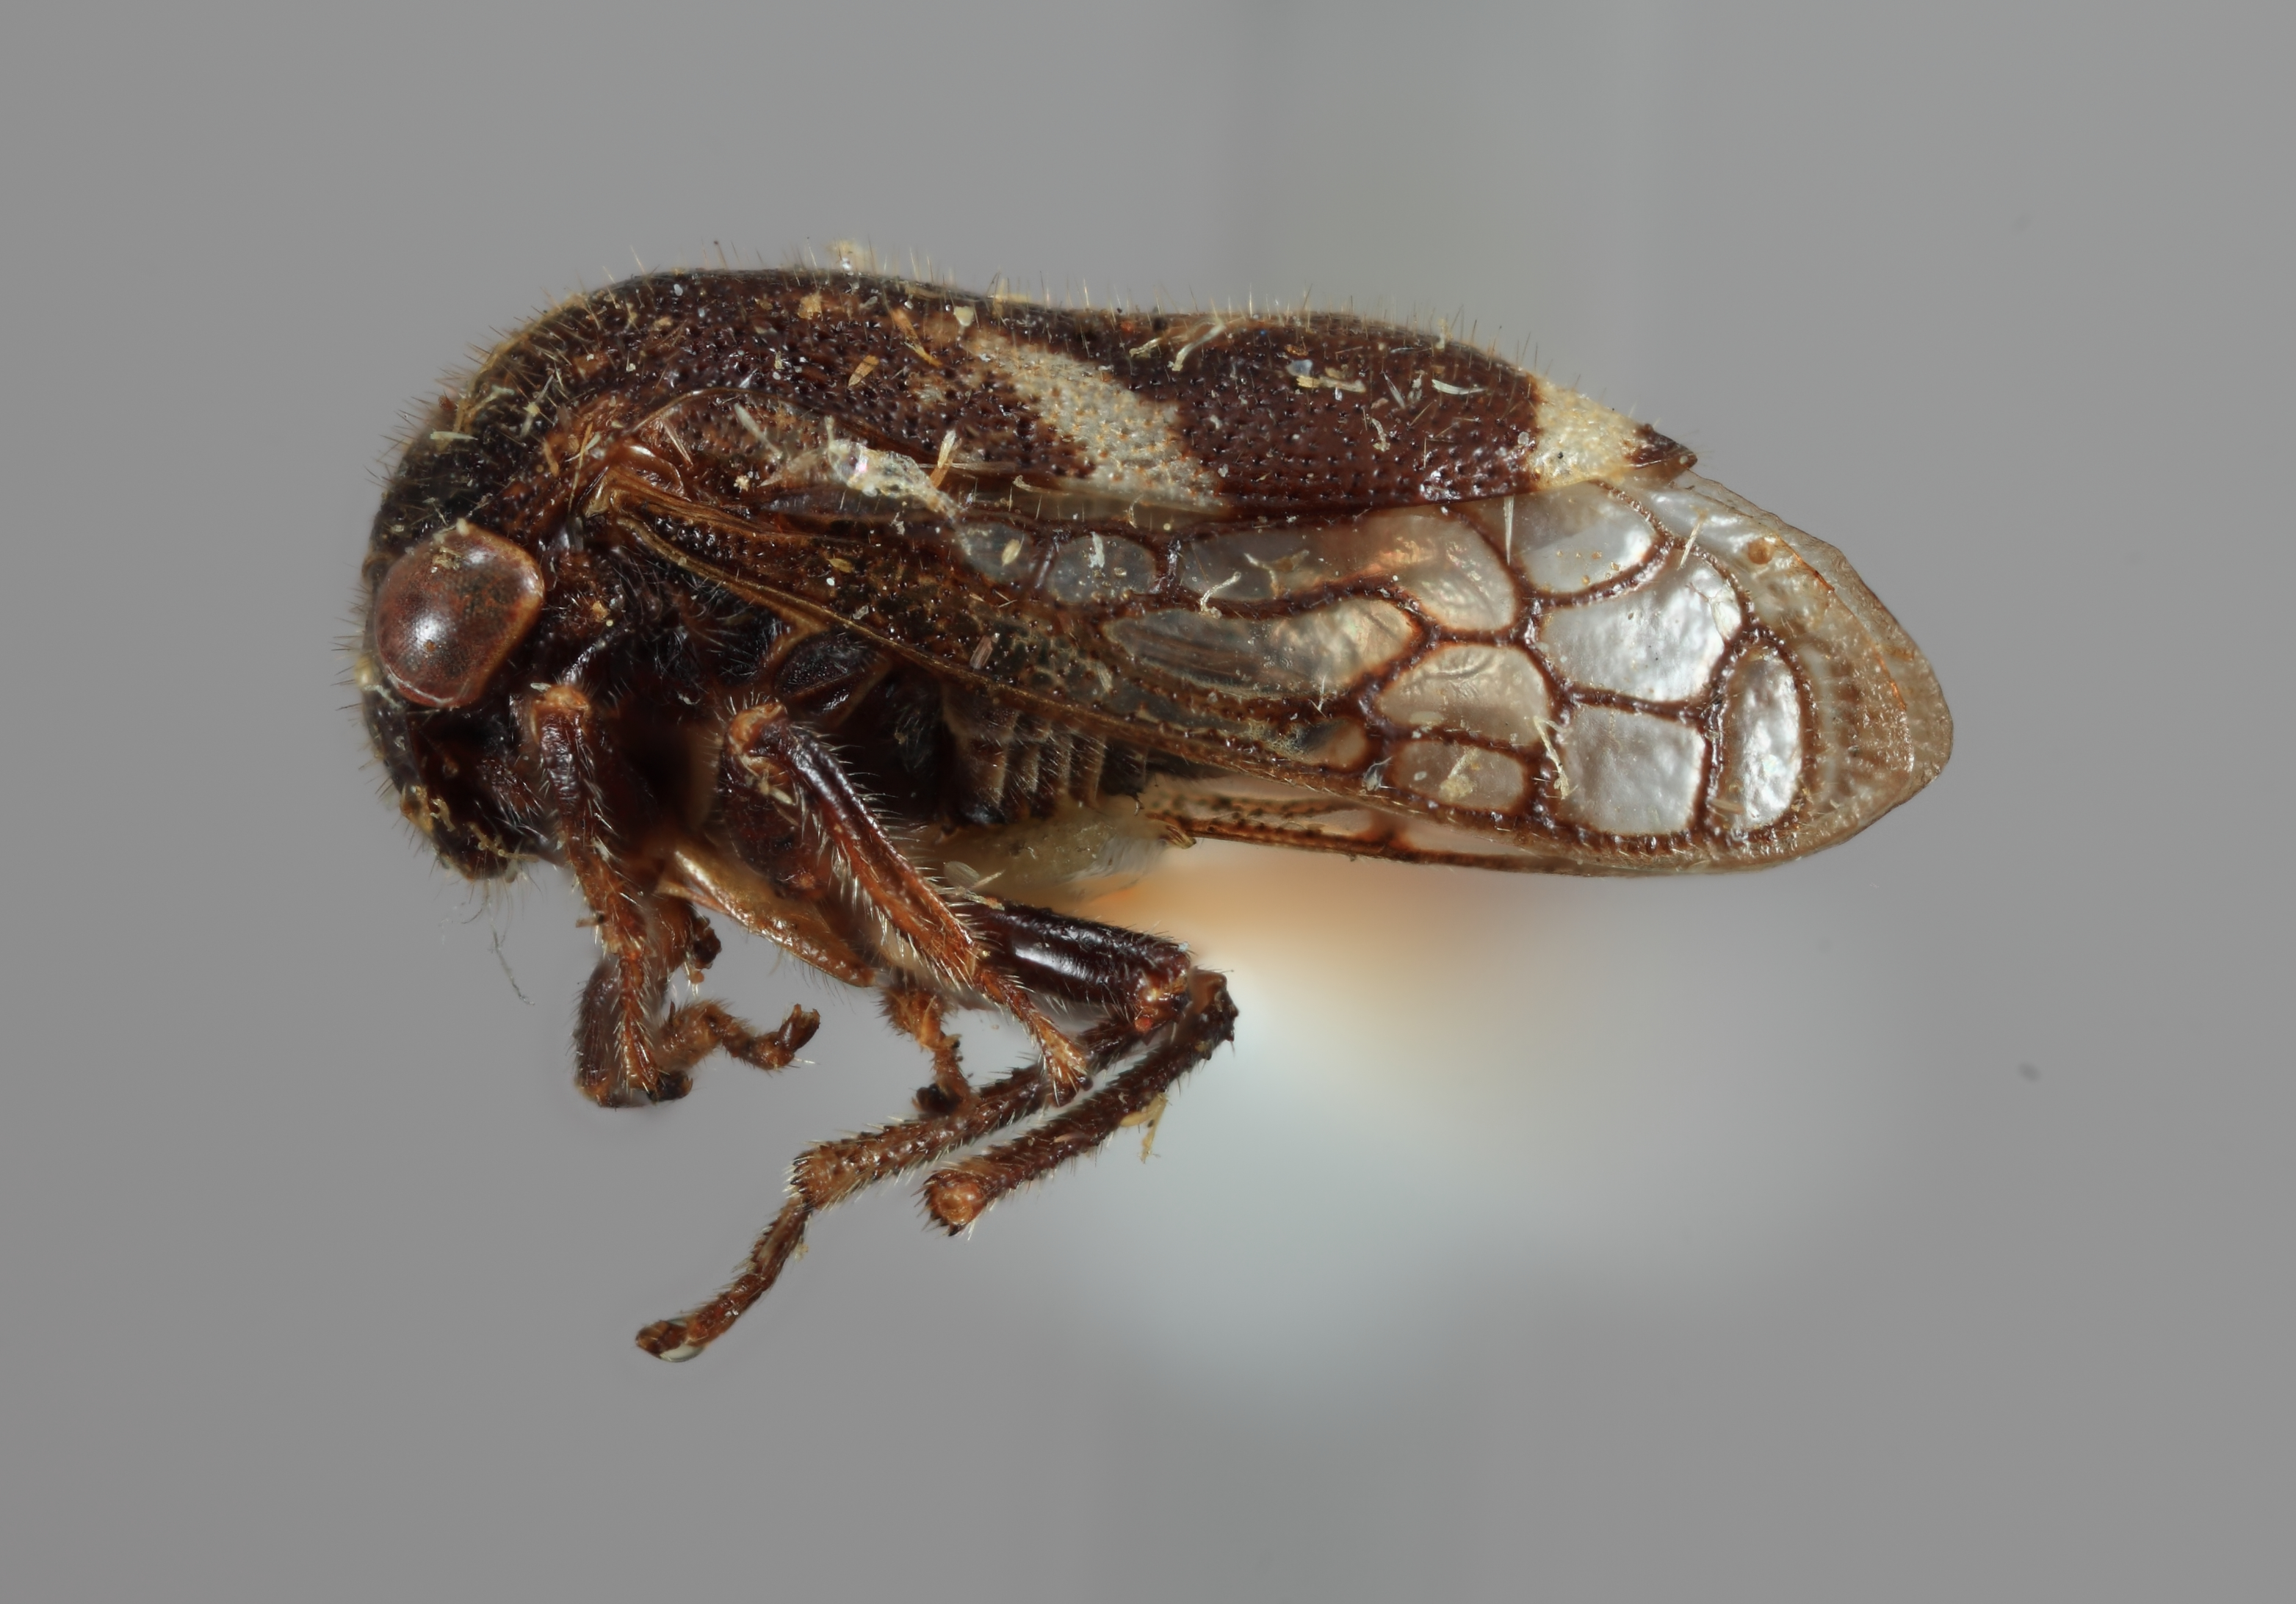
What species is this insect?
Vanduzea vestita
